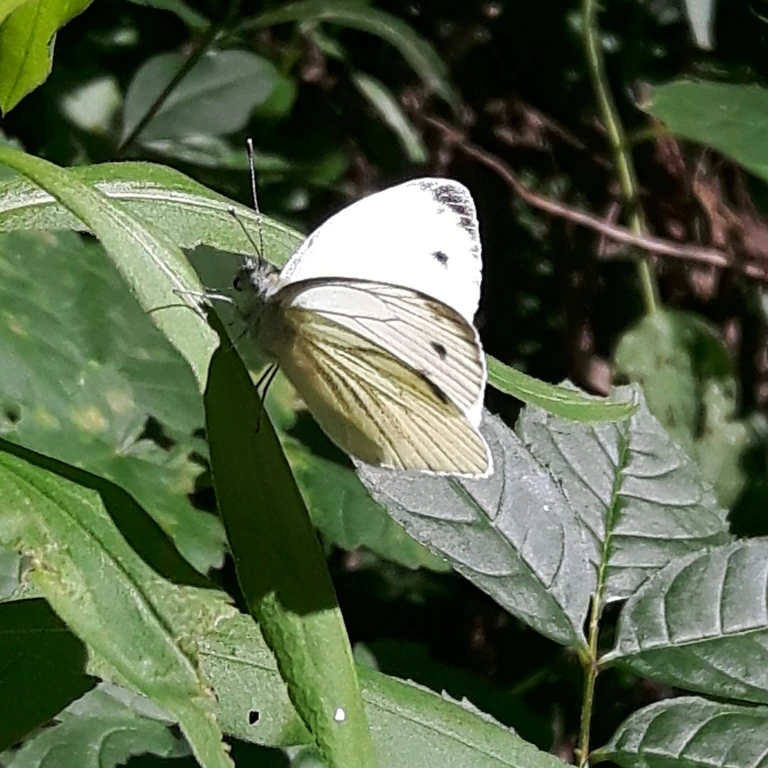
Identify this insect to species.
Pieris napi
